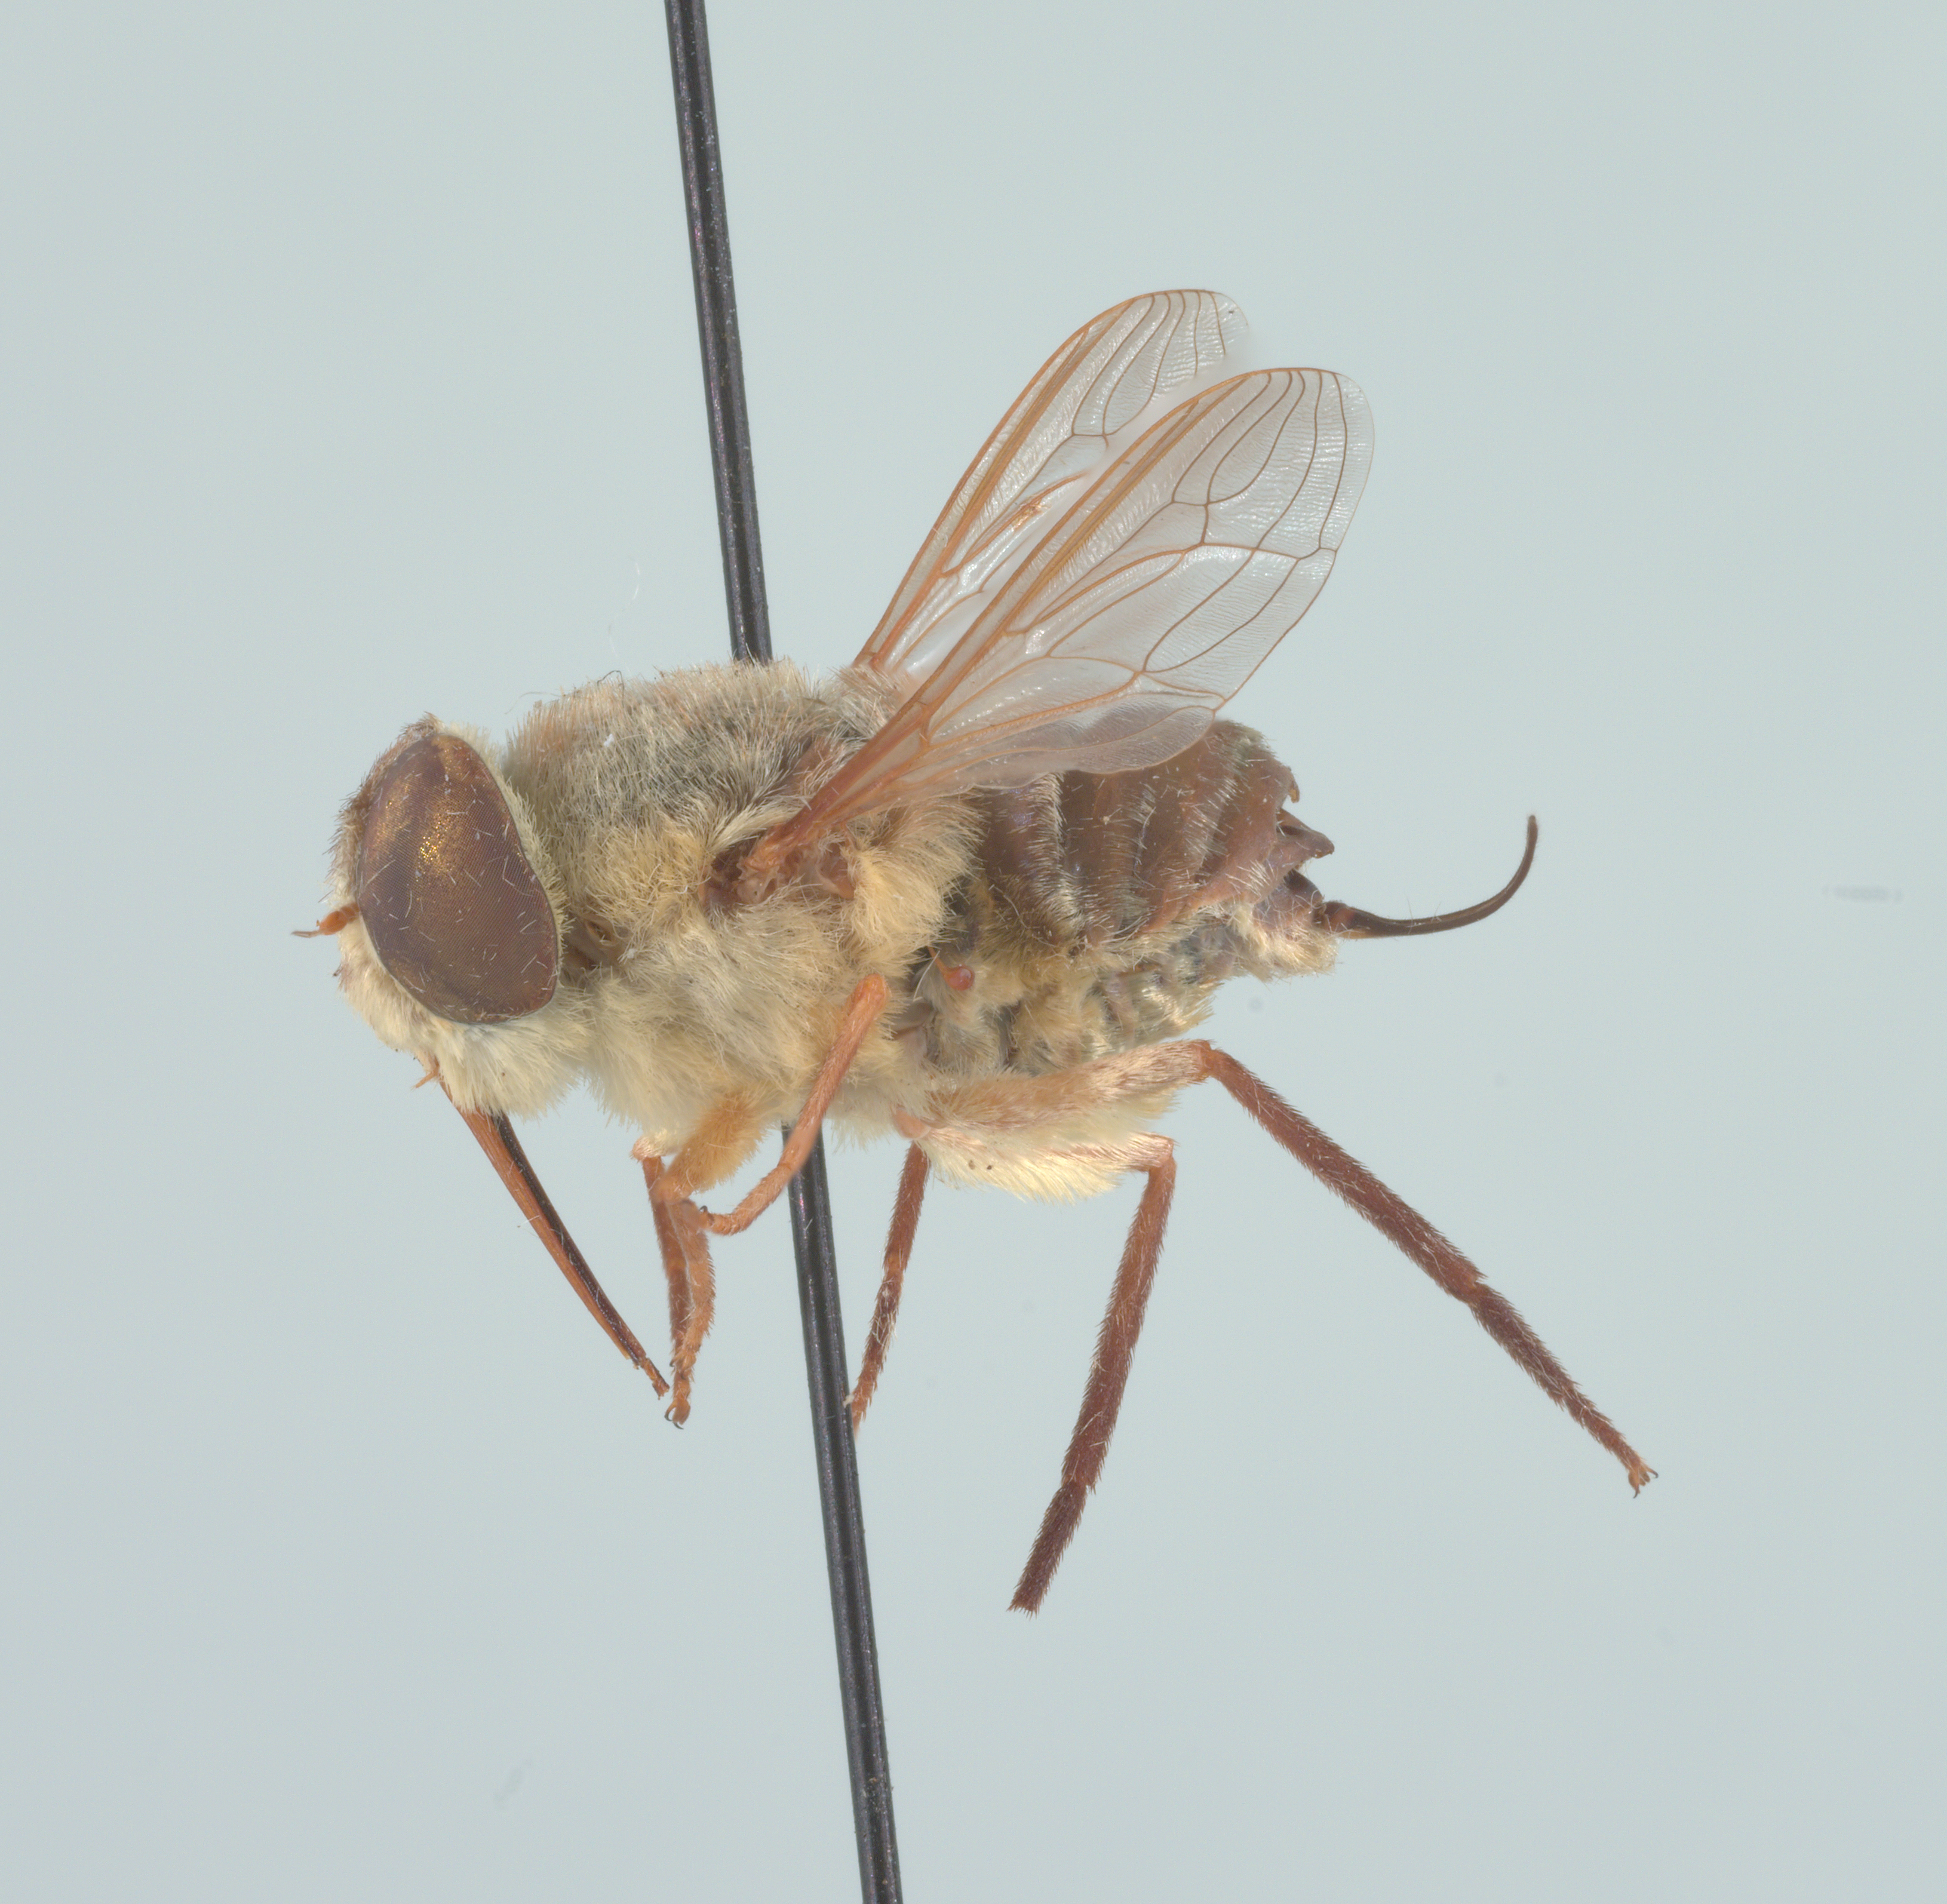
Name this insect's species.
Neorhynchocephalus volaticus
